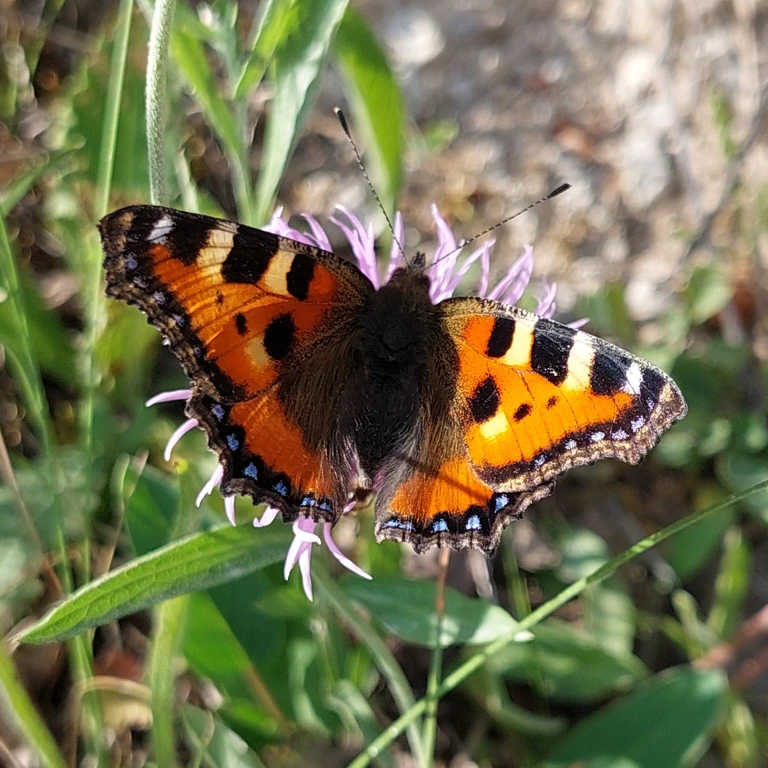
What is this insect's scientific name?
Aglais urticae
